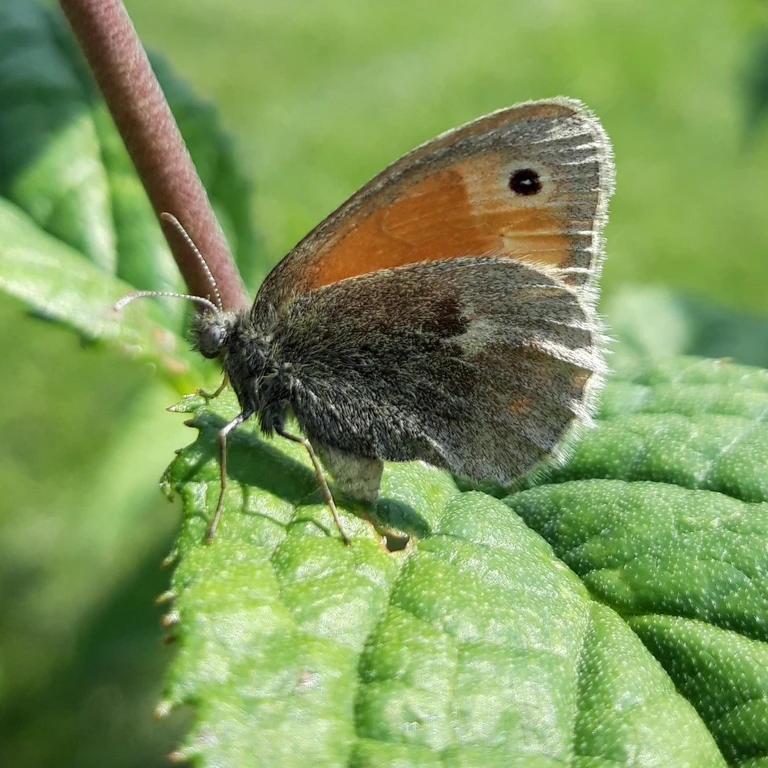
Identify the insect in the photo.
Coenonympha pamphilus
